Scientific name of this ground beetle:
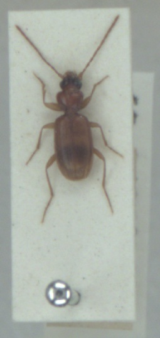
Blemus discus
